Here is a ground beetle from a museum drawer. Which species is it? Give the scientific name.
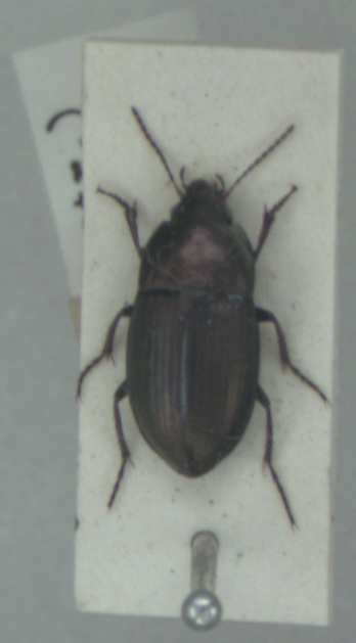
Amara spreta
